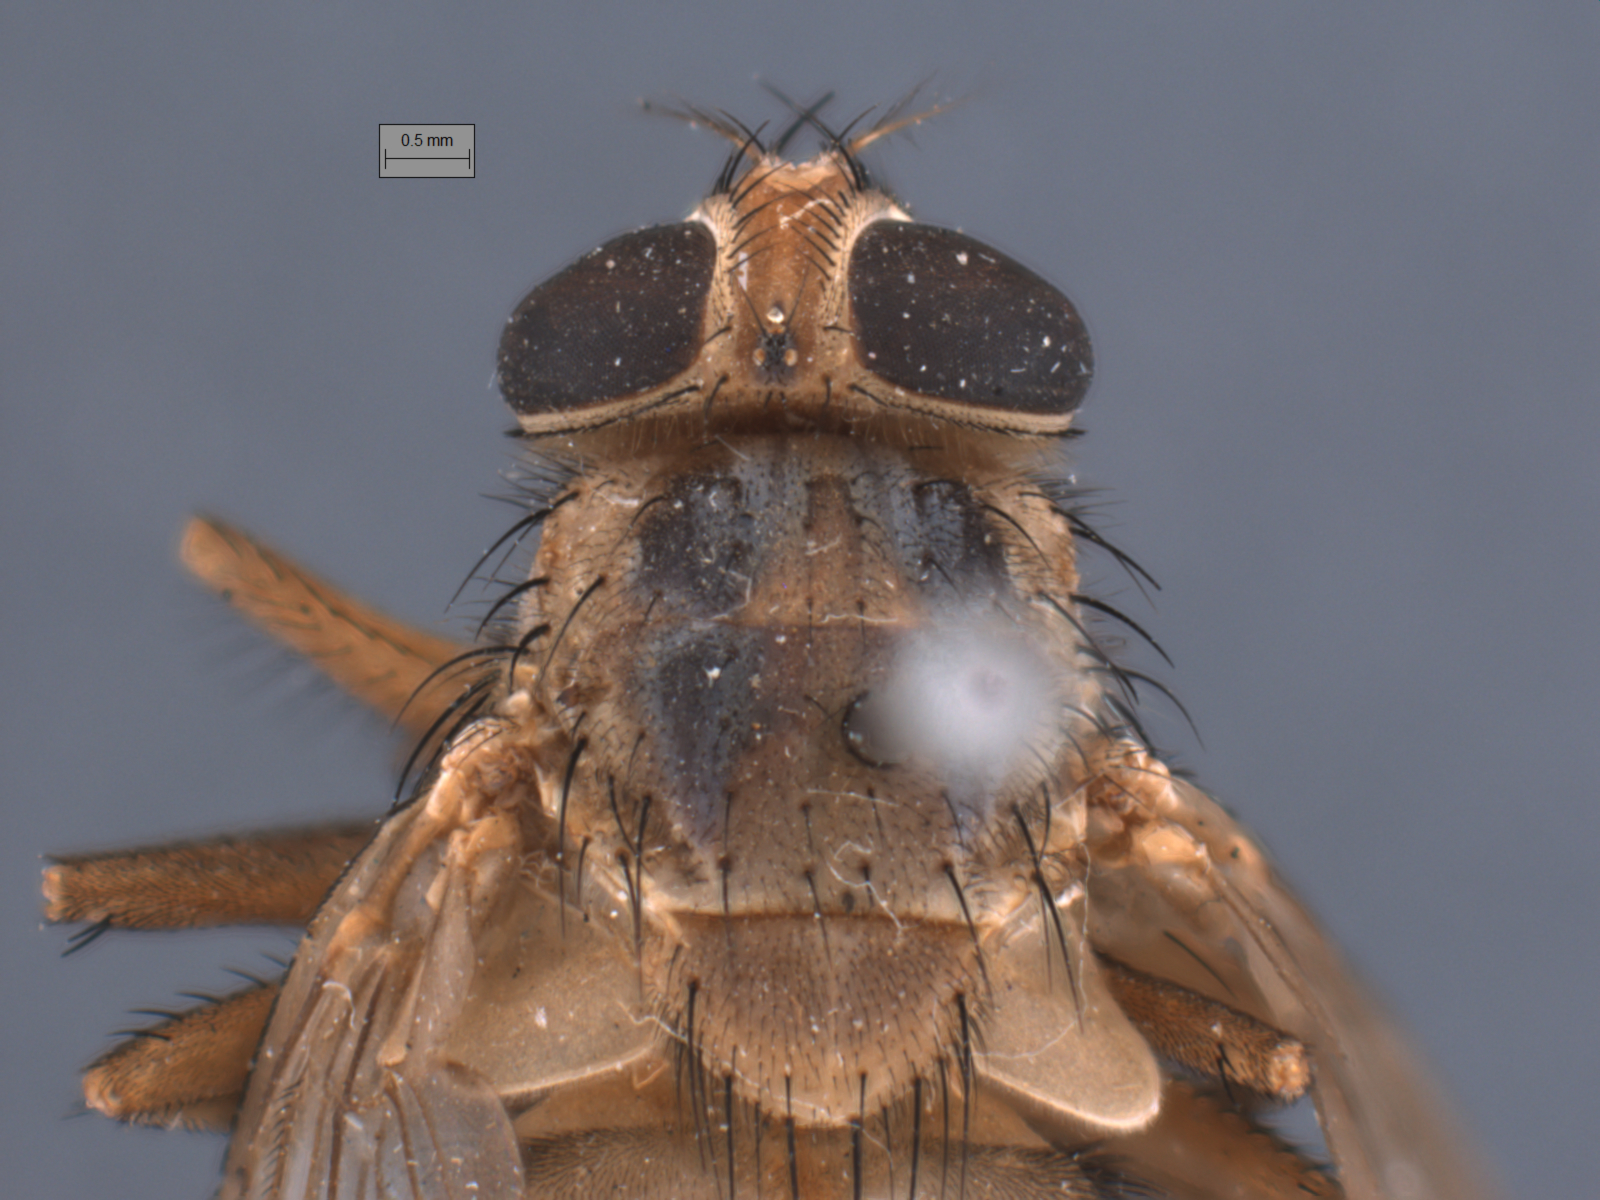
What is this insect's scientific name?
Auchmeromyia bequaerti
